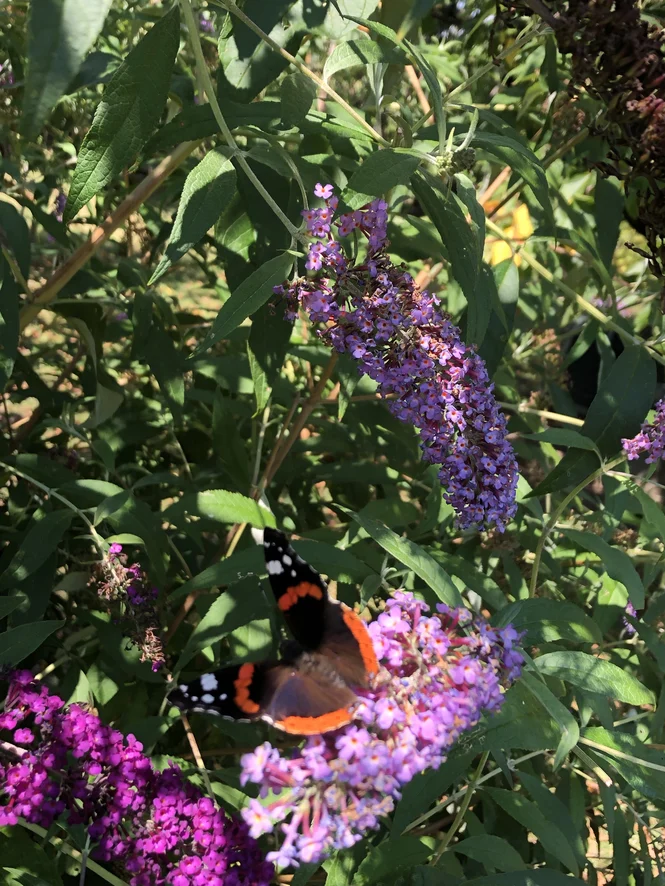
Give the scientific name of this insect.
Vanessa atalanta
